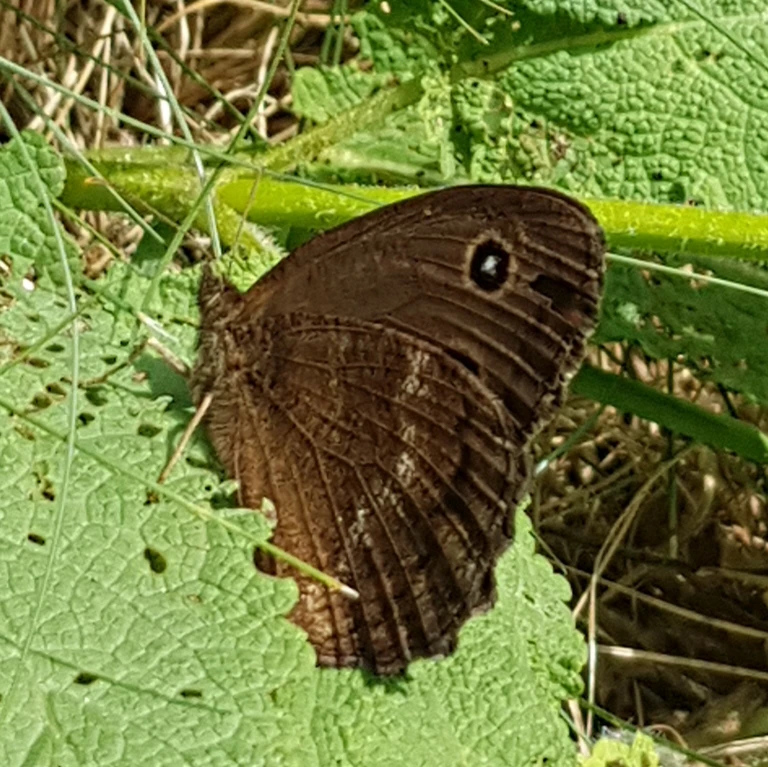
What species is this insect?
Minois dryas
